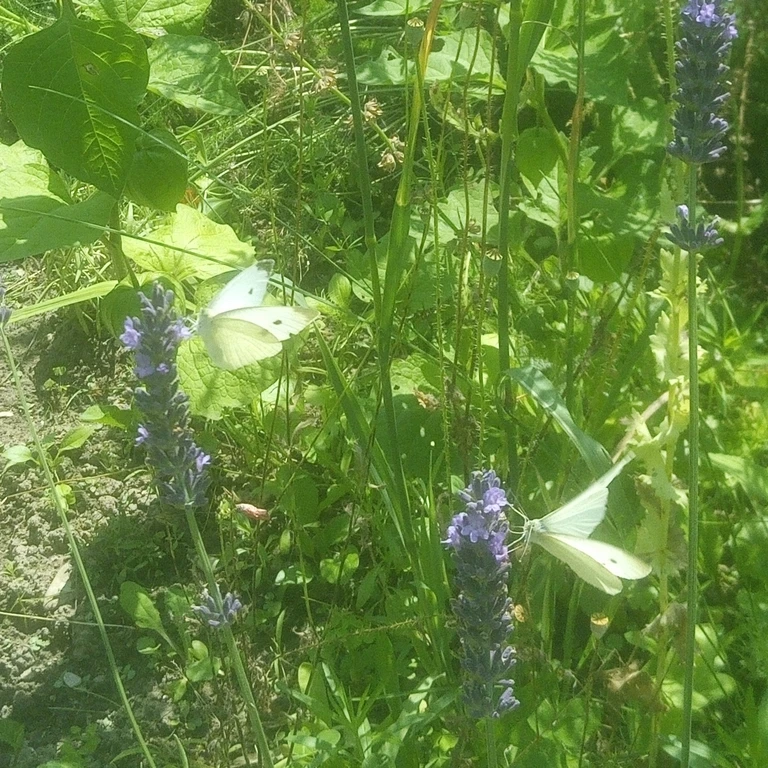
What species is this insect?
Pieris rapae
